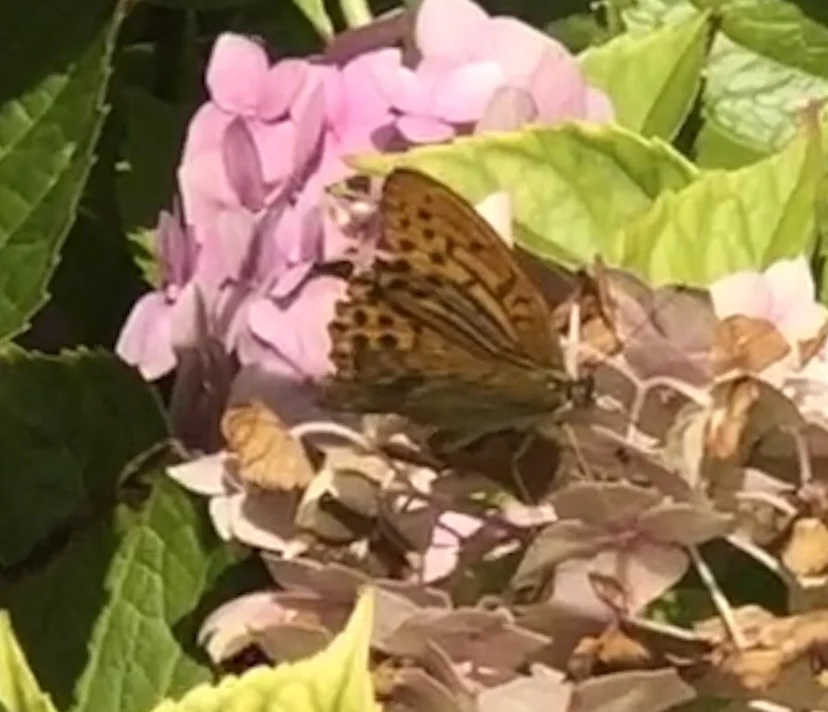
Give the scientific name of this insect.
Argynnis paphia
